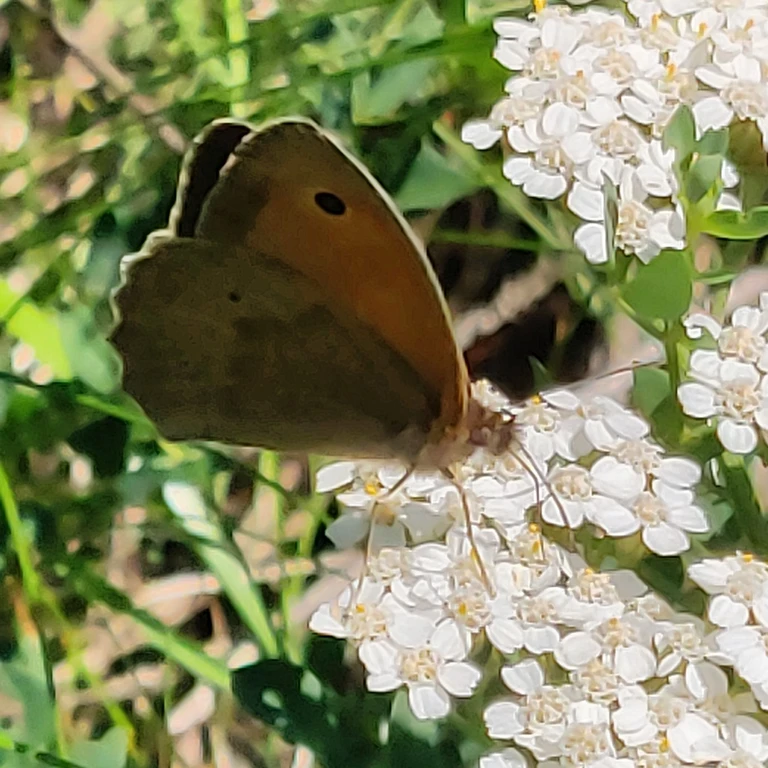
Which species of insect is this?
Maniola jurtina
